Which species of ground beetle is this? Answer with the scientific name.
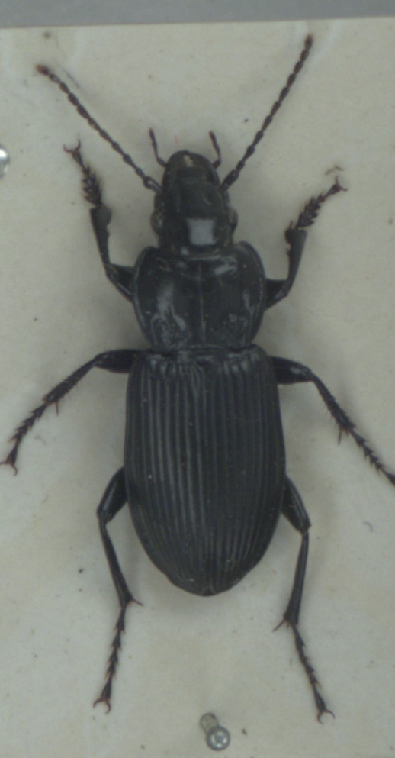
Pterostichus melanarius
